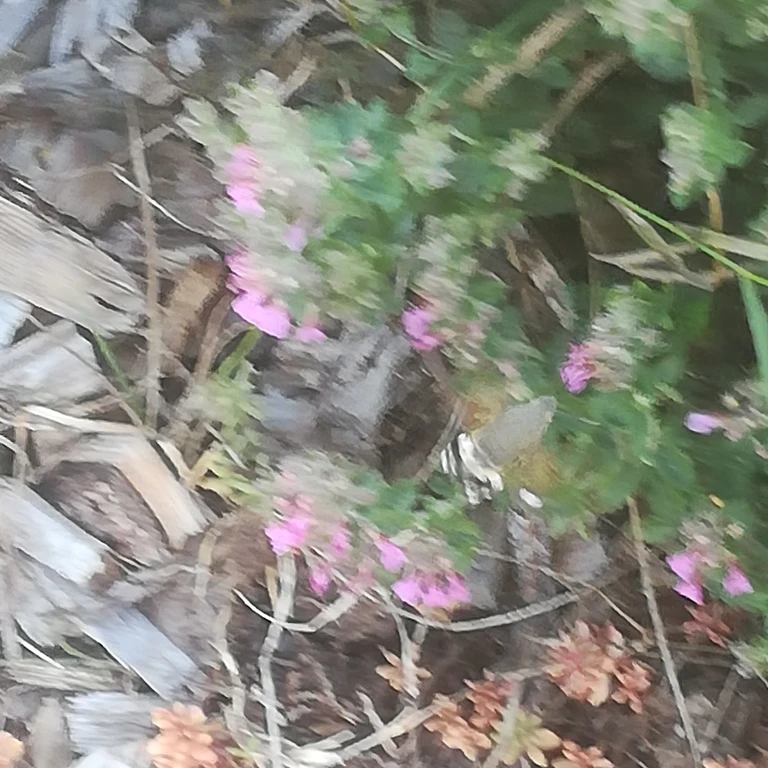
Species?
Macroglossum stellatarum
